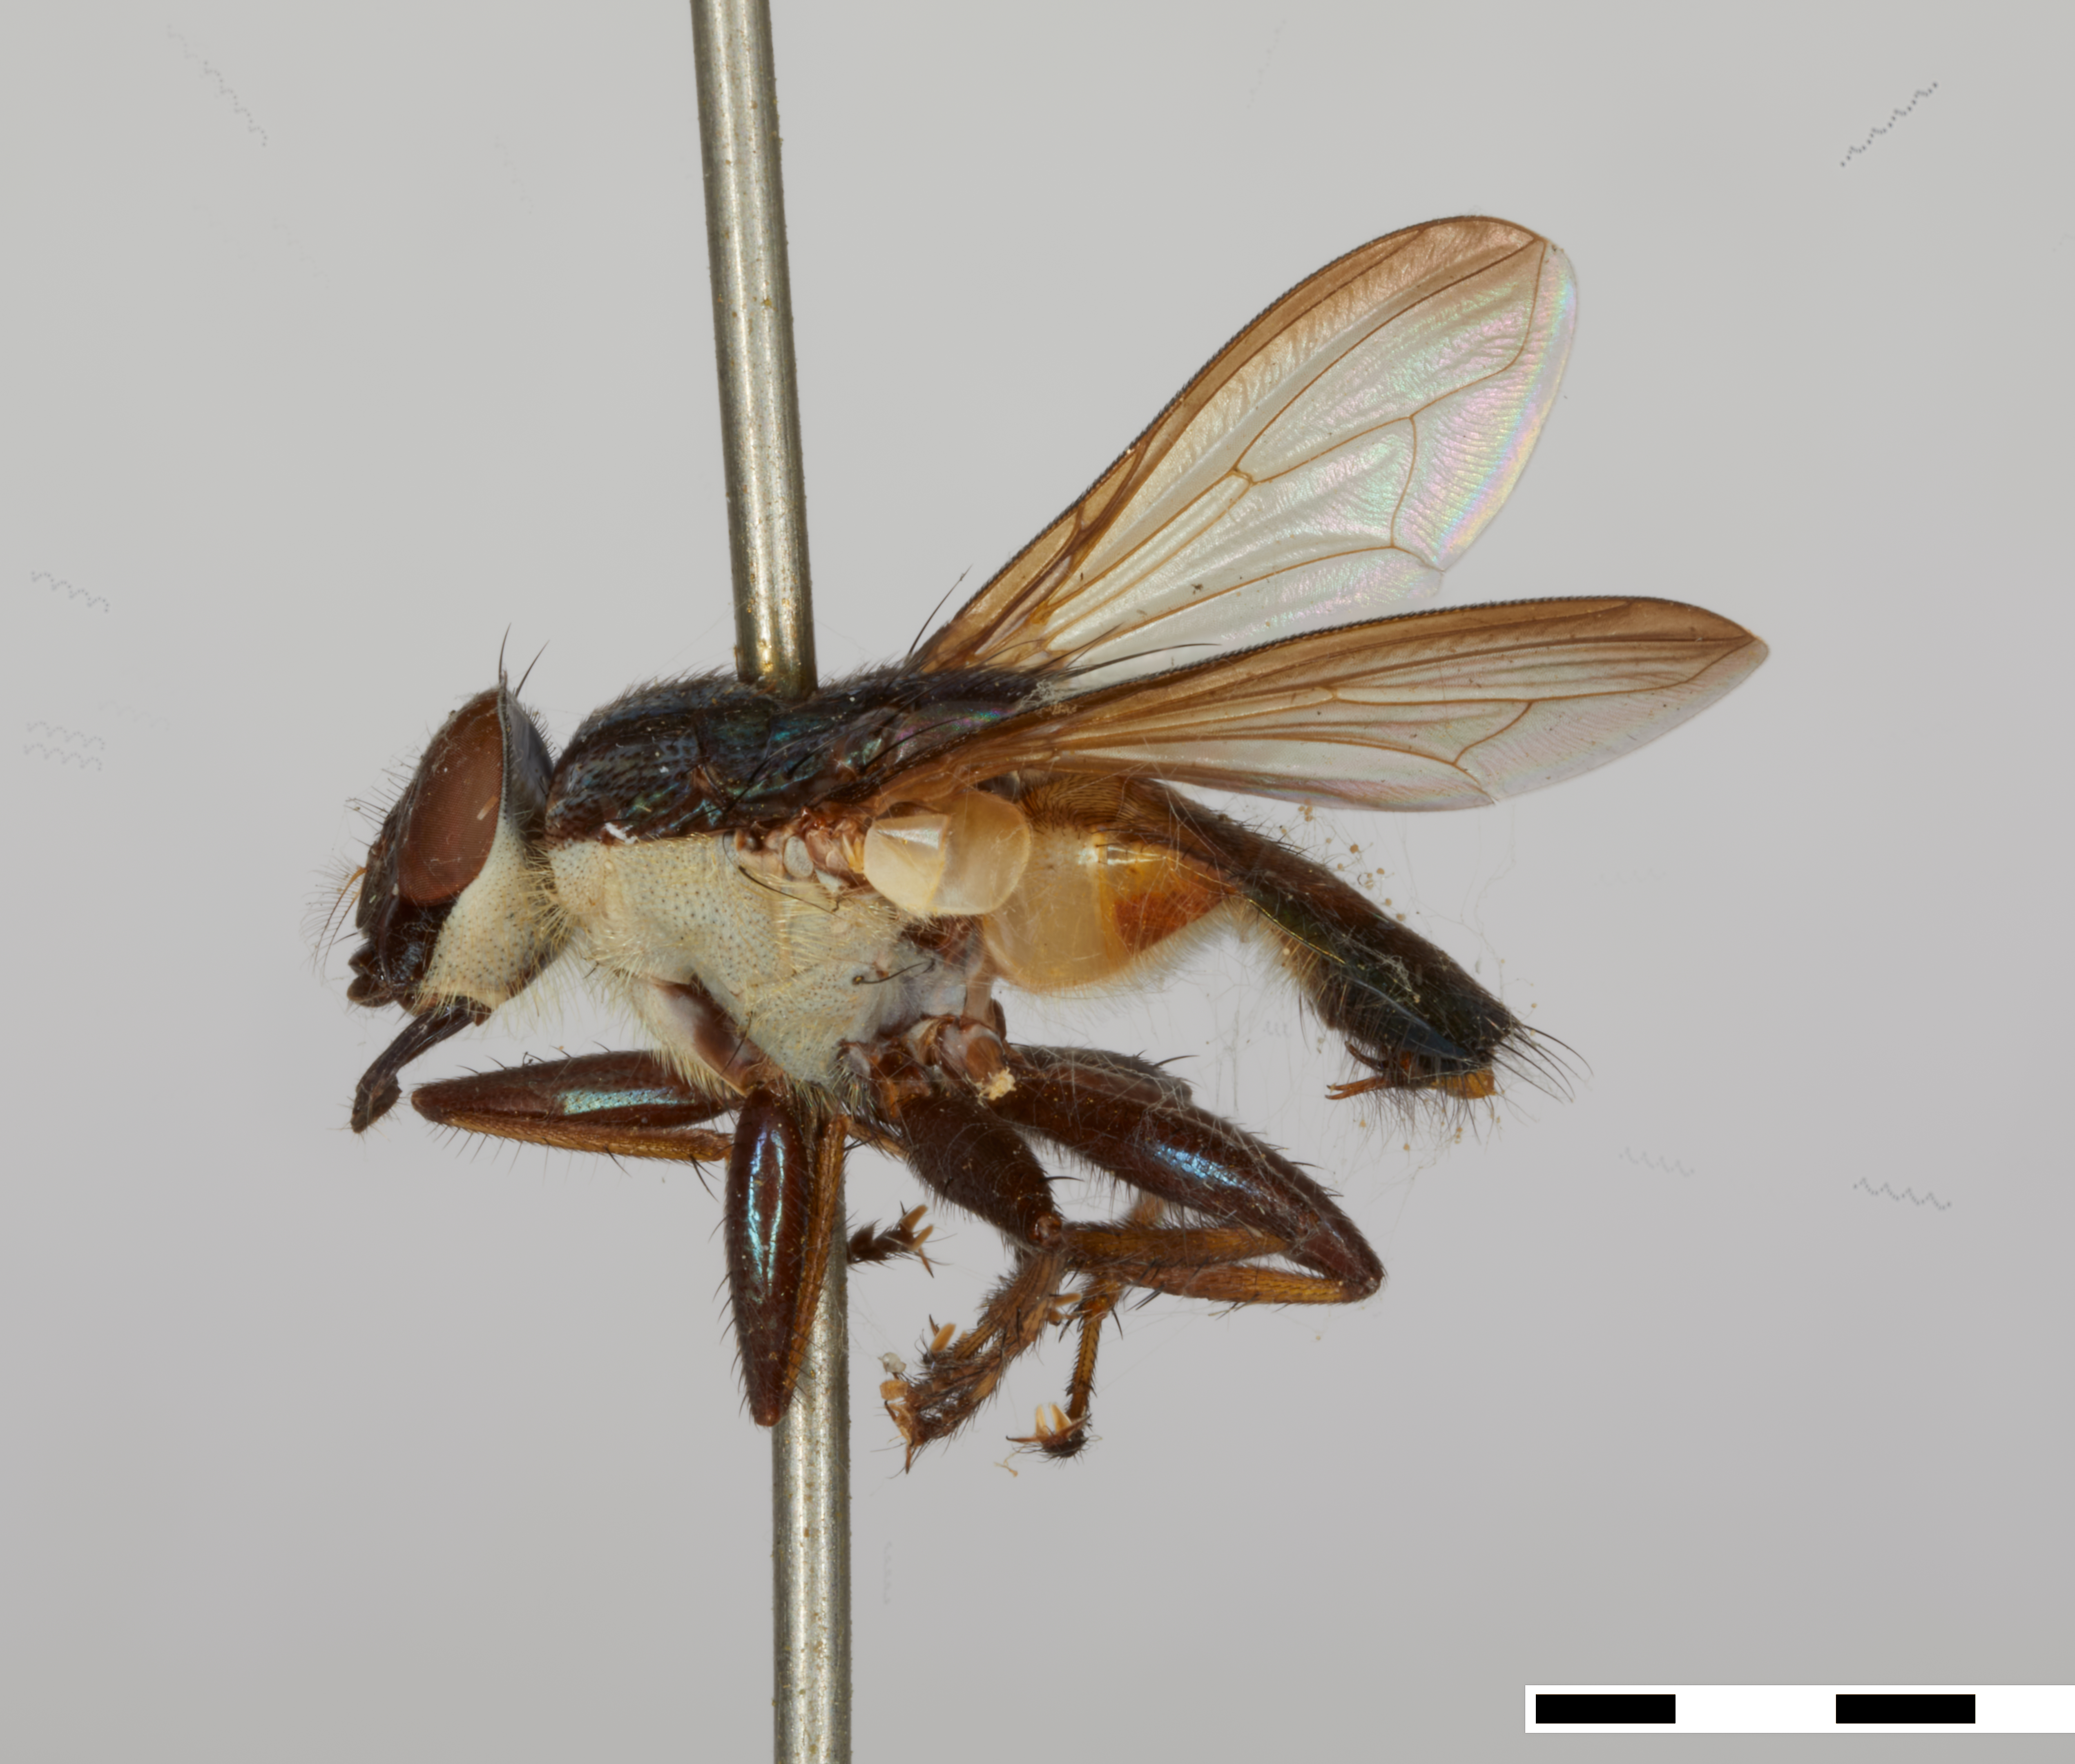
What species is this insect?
Idiella pilitibia (also Idiella euidielloides)
